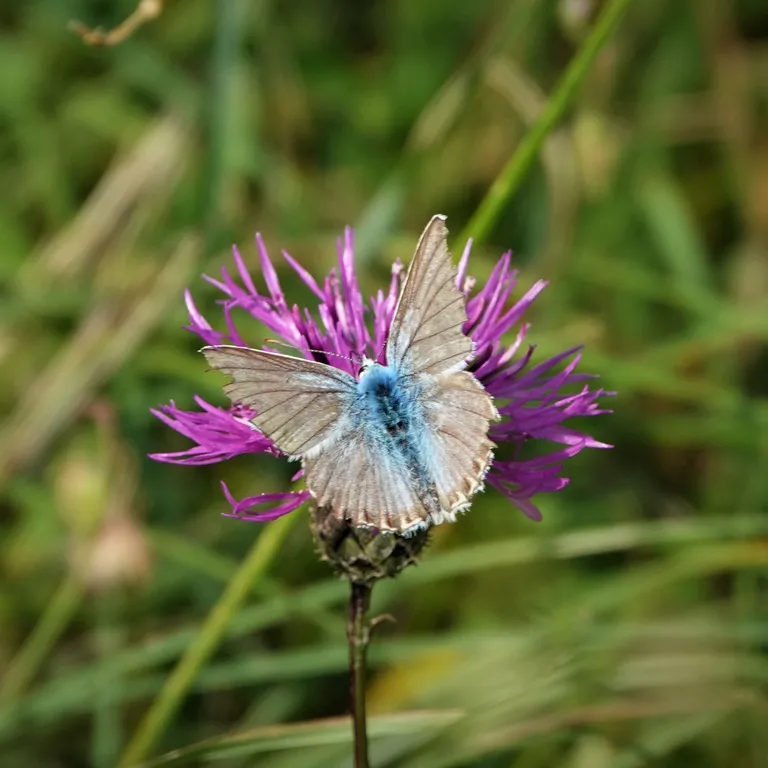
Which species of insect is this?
Lysandra coridon
